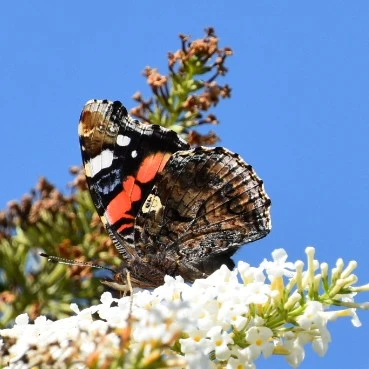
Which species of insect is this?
Vanessa atalanta
